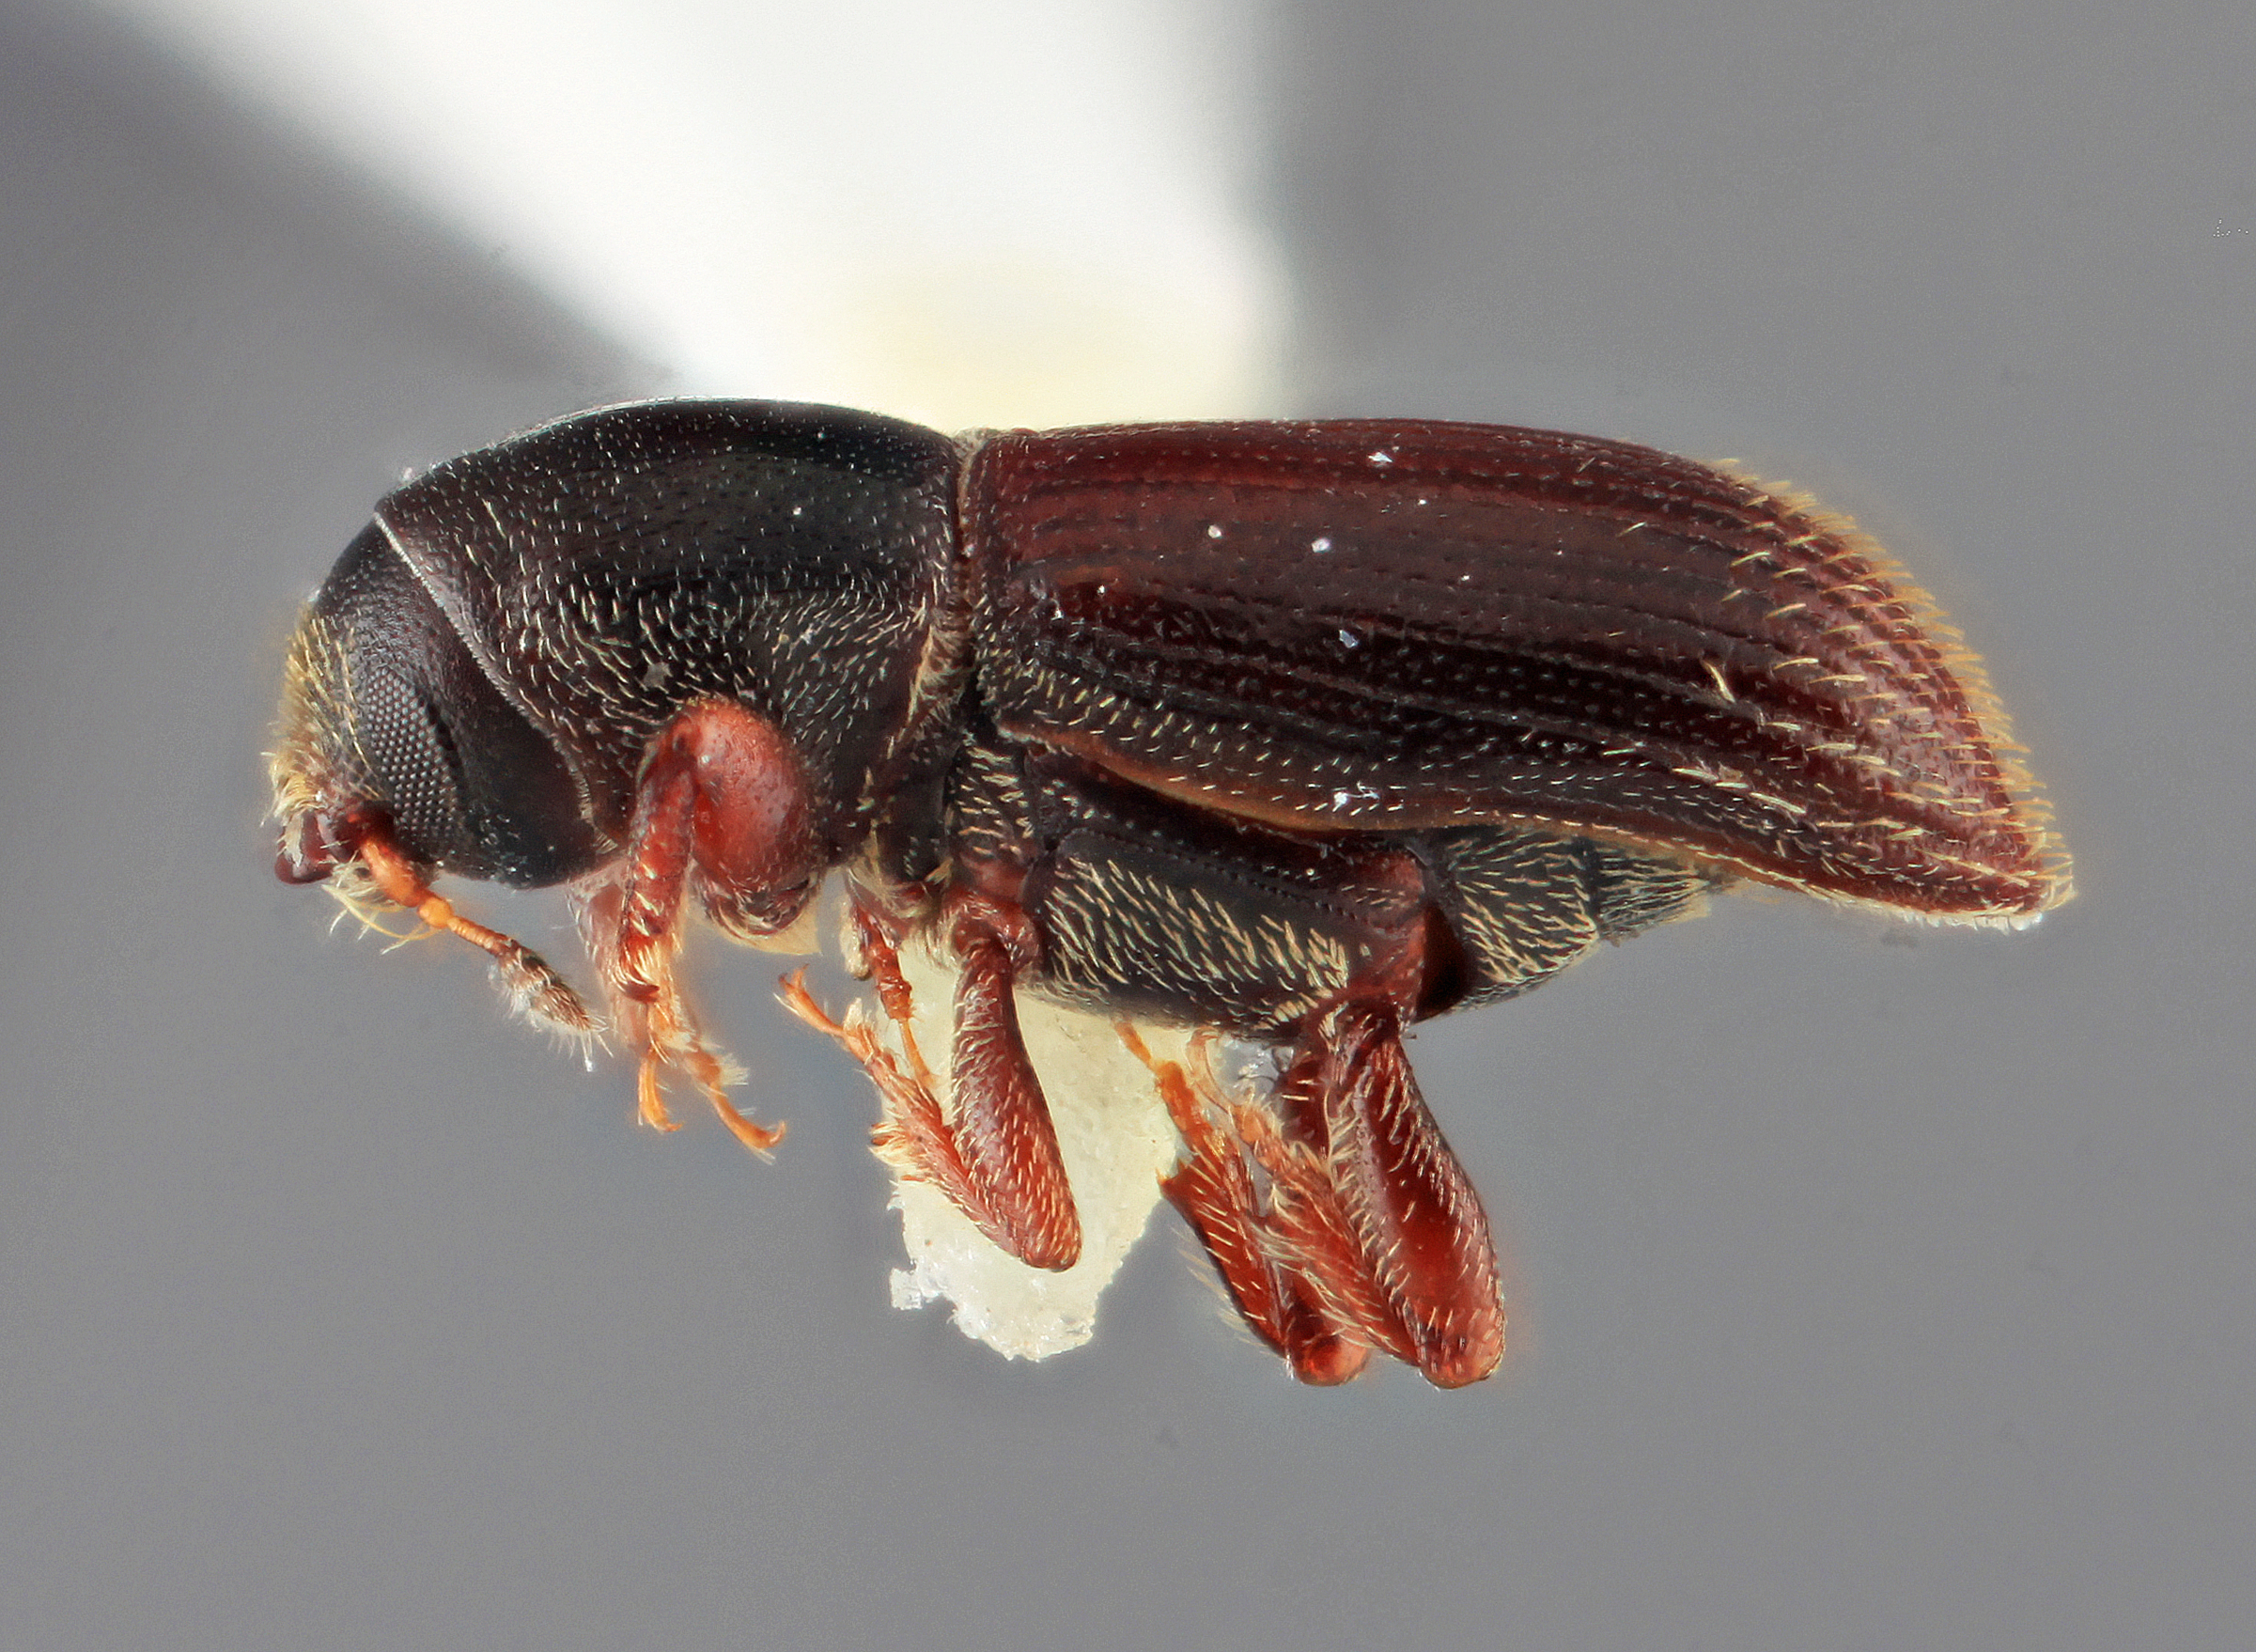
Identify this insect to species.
Cnesinus discretus
